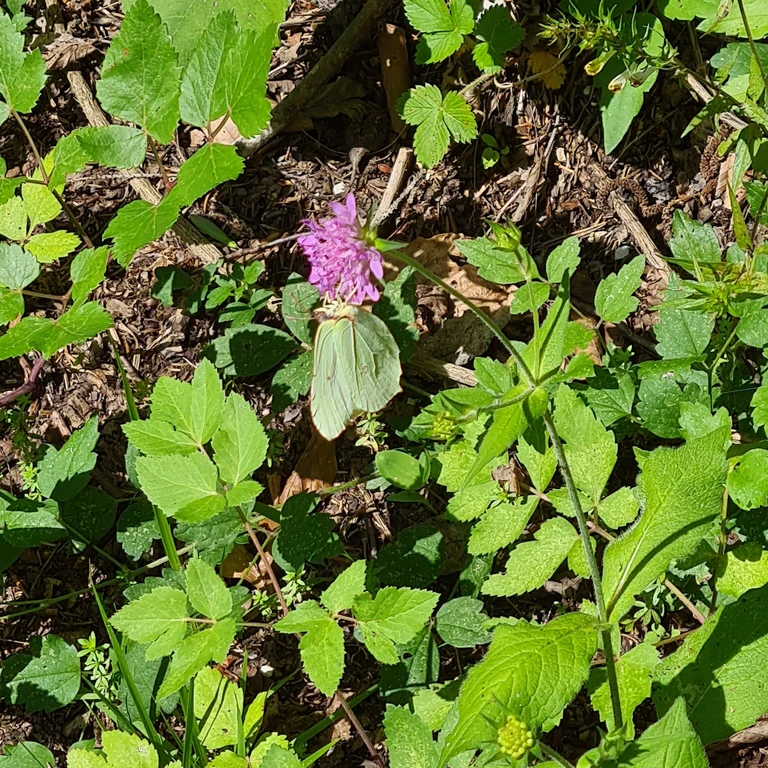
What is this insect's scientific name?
Gonepteryx rhamni
